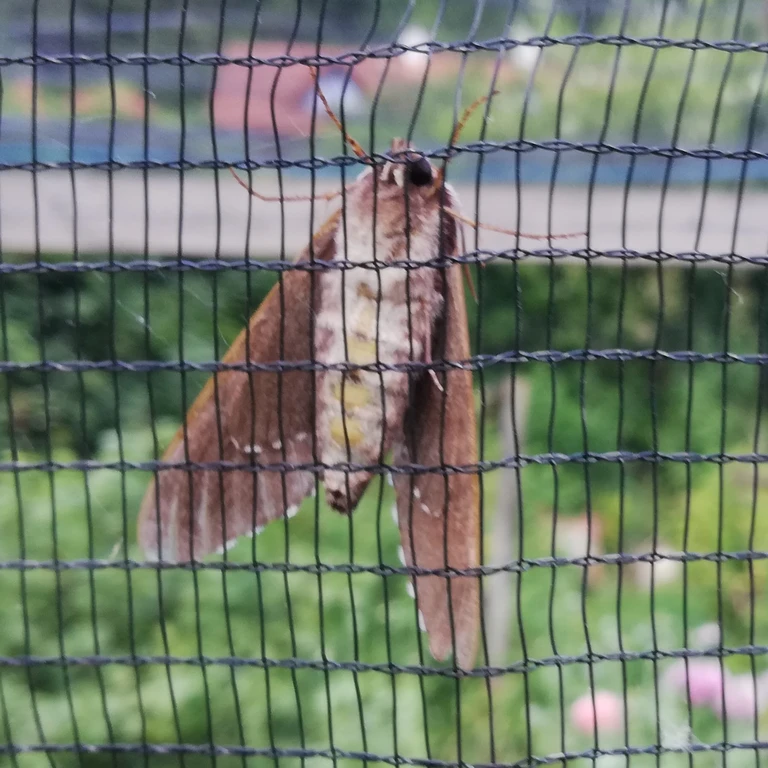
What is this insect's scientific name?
Sphinx pinastri
